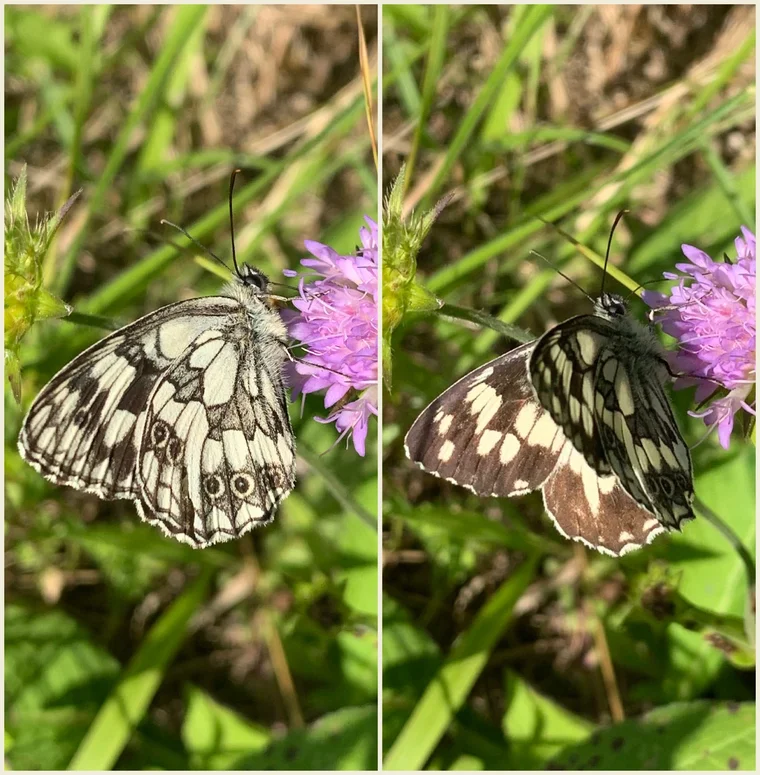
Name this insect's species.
Melanargia galathea
